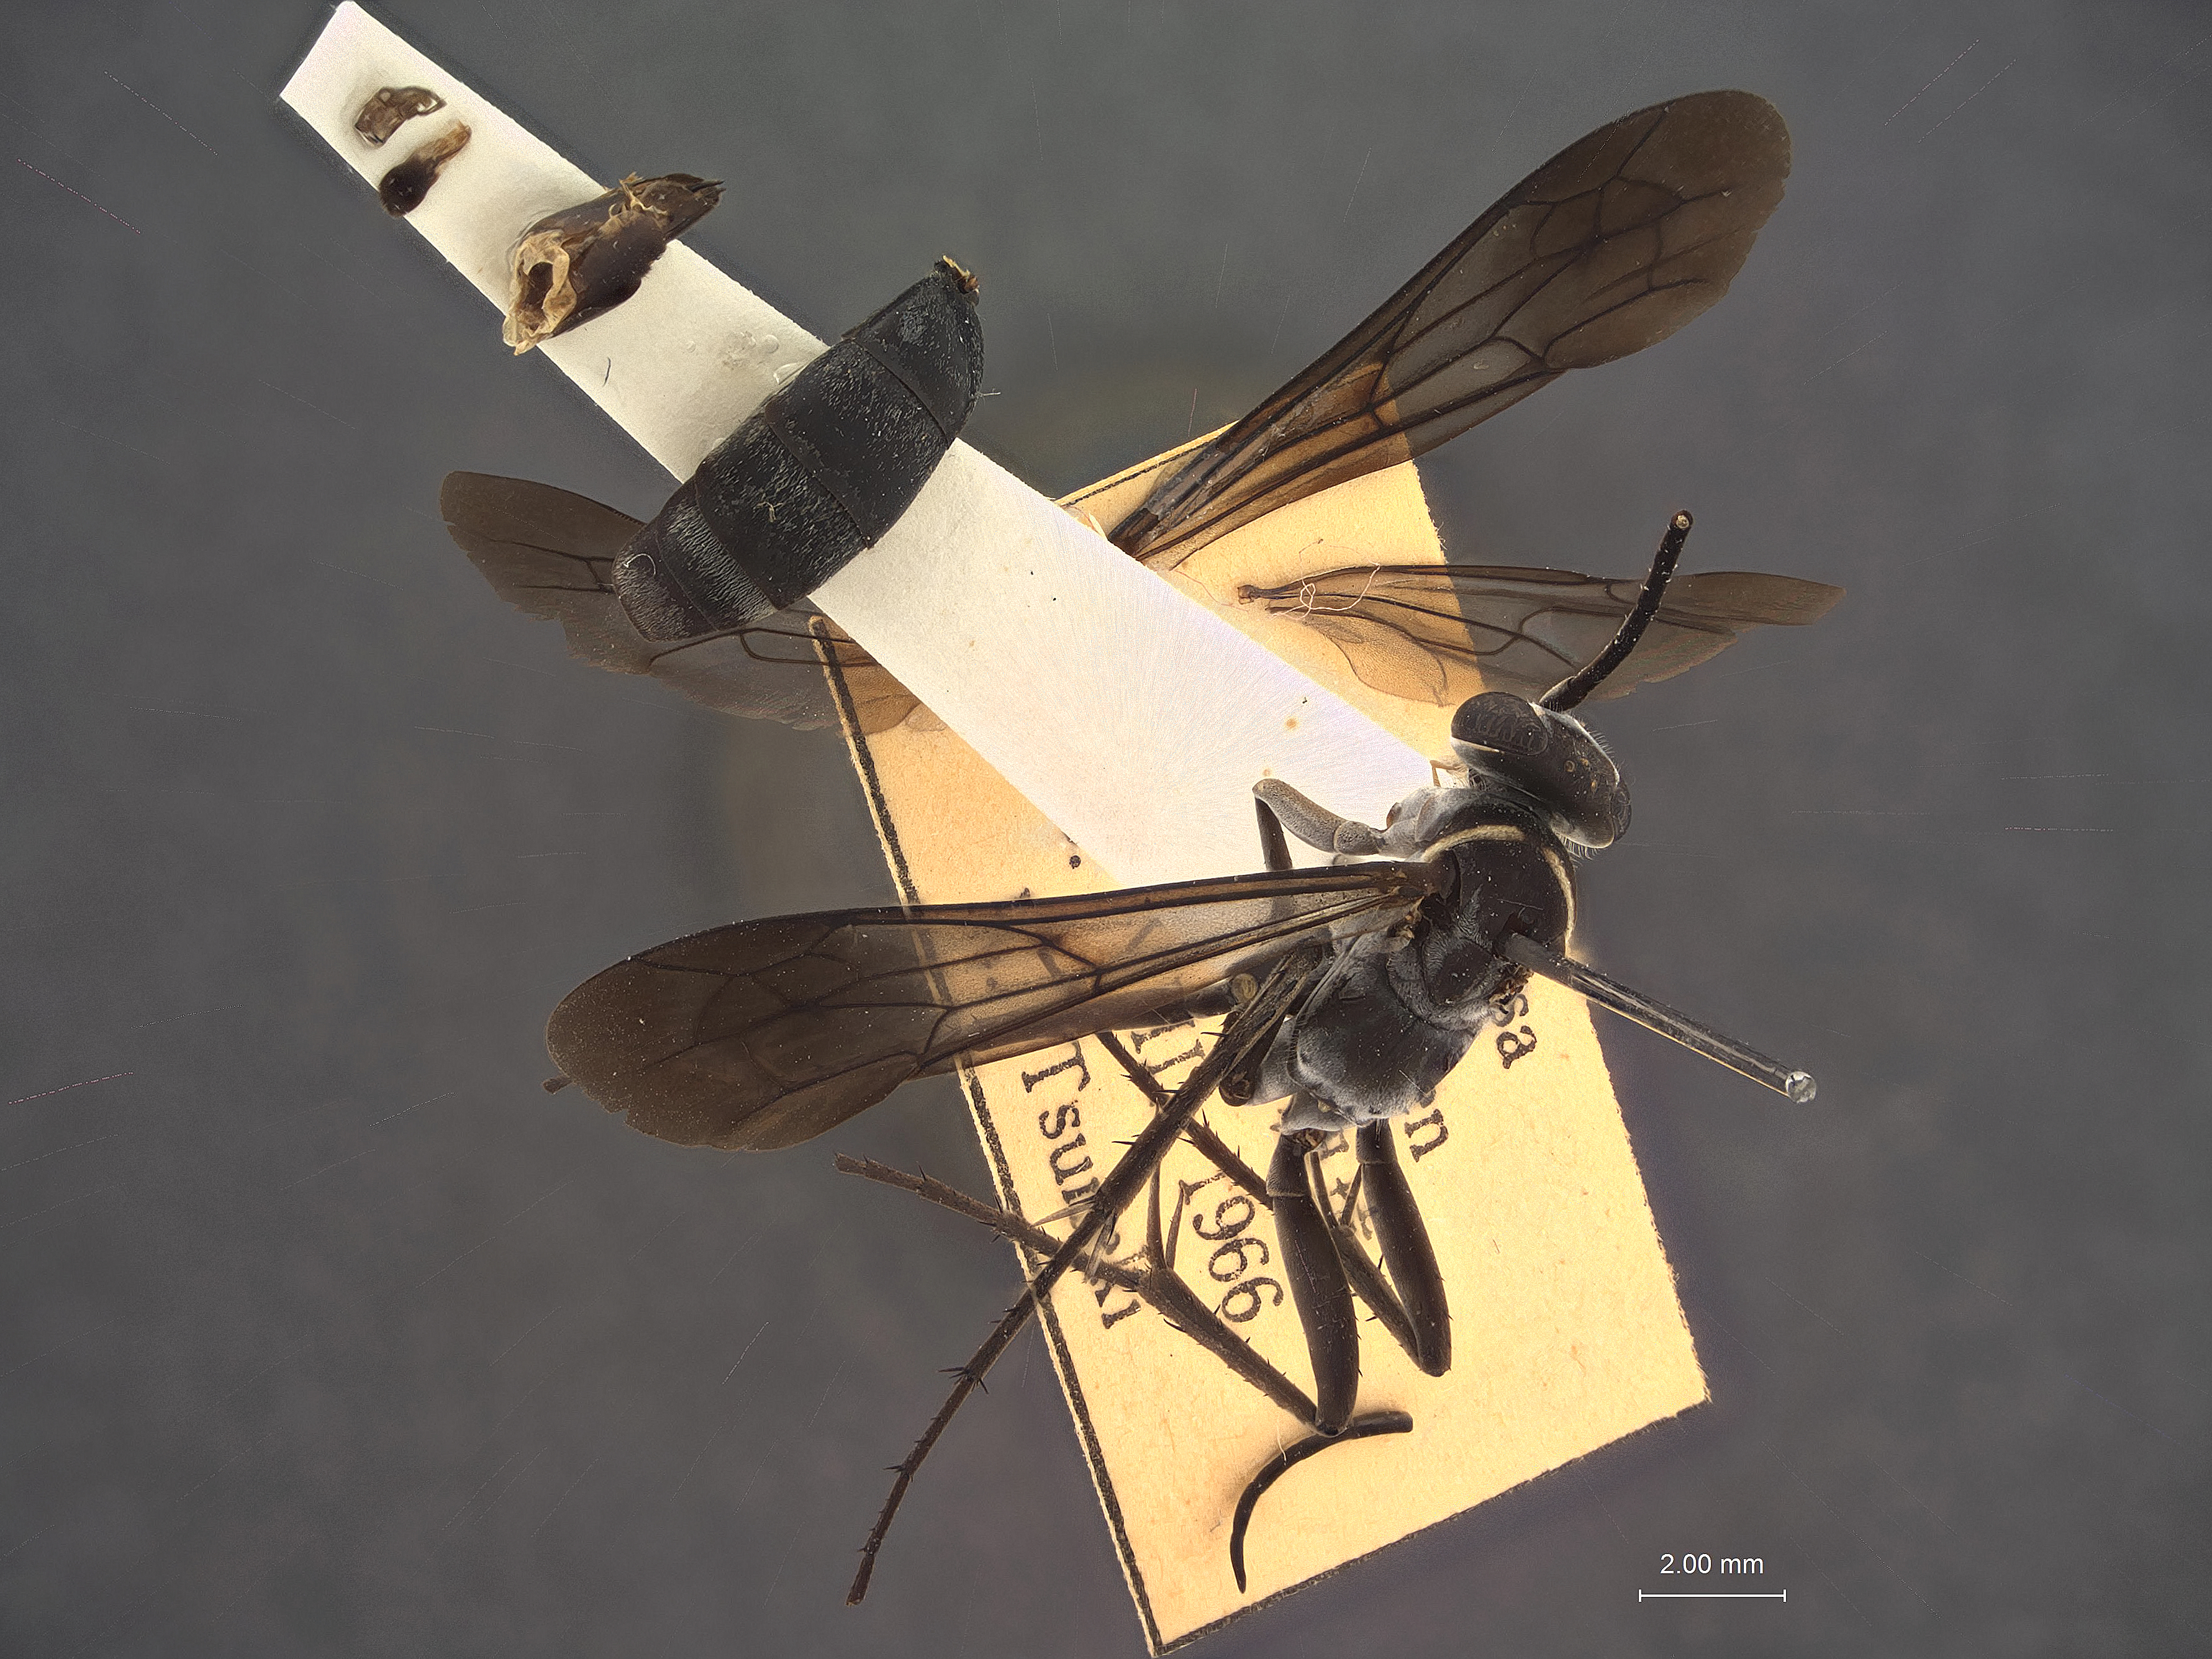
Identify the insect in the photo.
Aporinelliellus taiwanus
